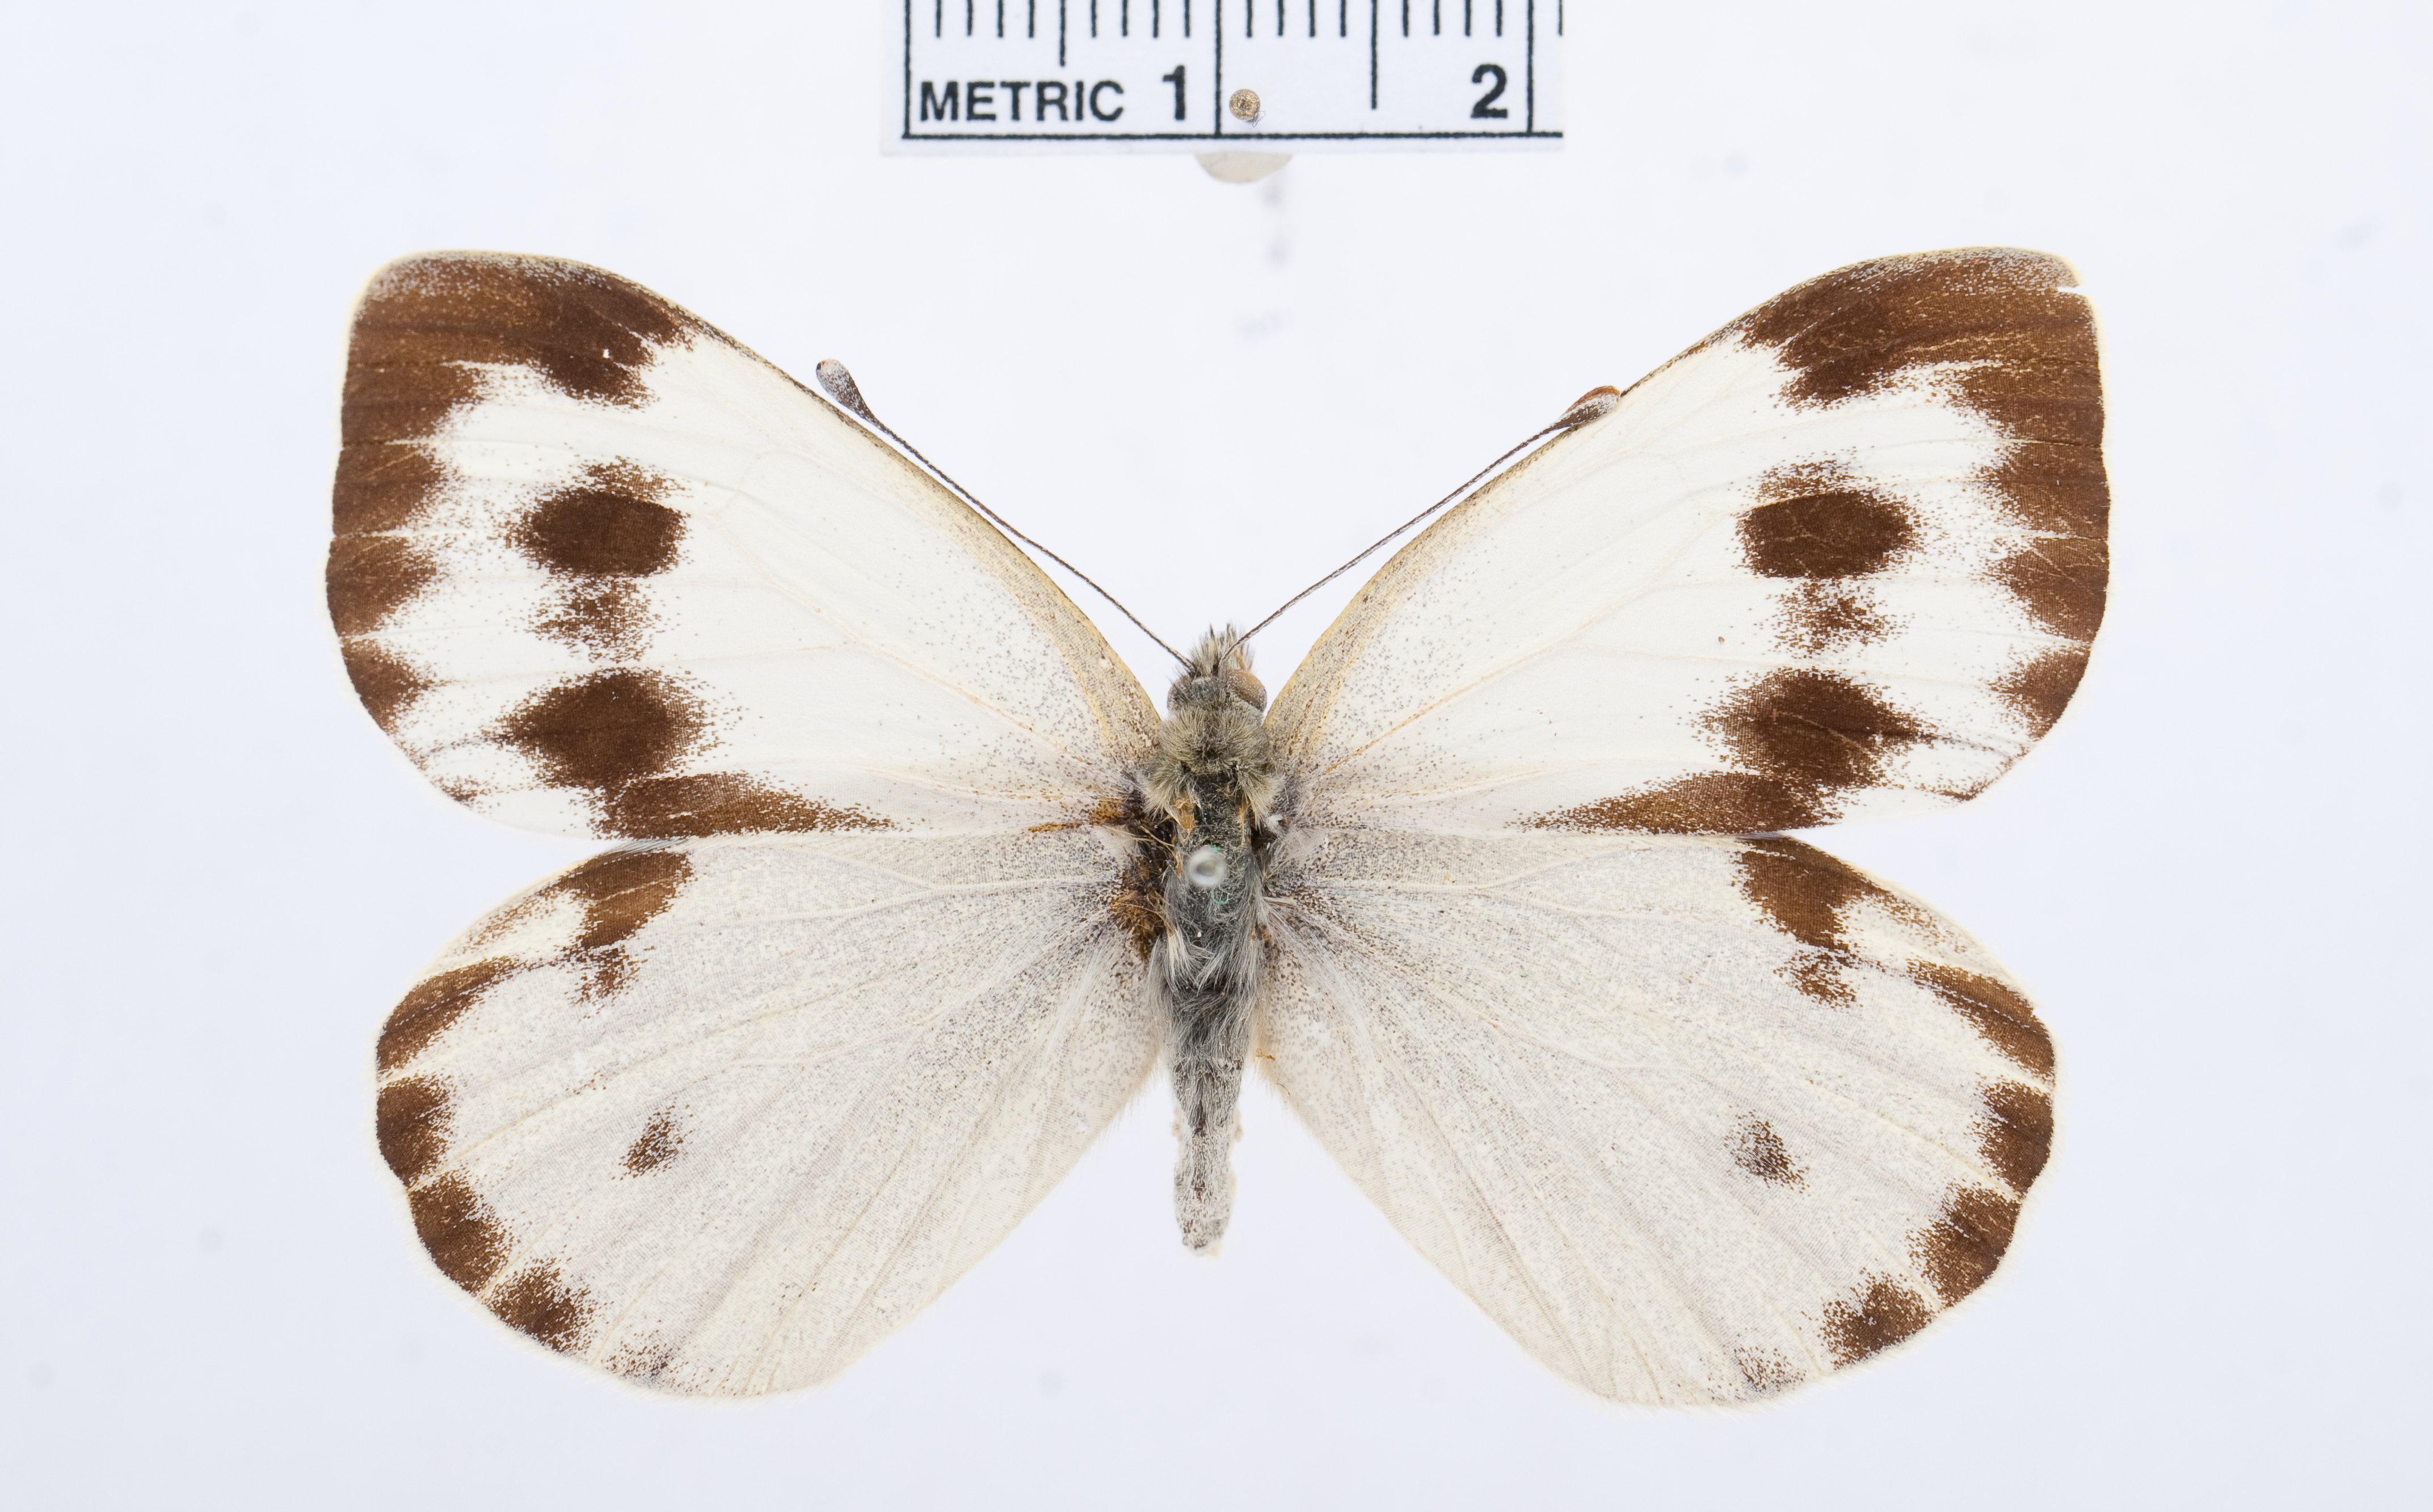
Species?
Pieris deota
